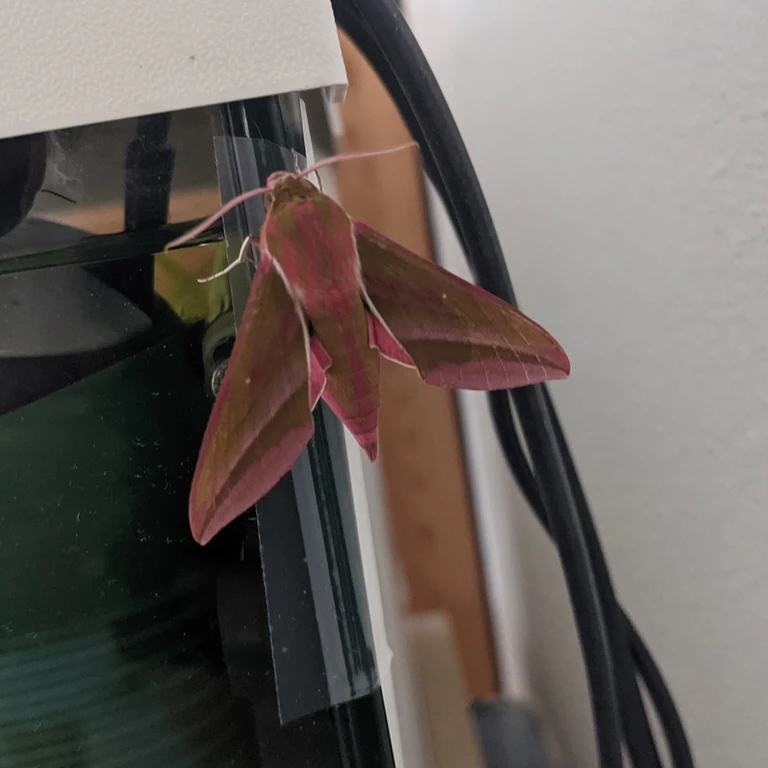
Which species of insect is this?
Deilephila elpenor
